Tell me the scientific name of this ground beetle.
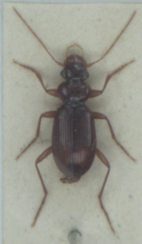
Leistus terminatus
